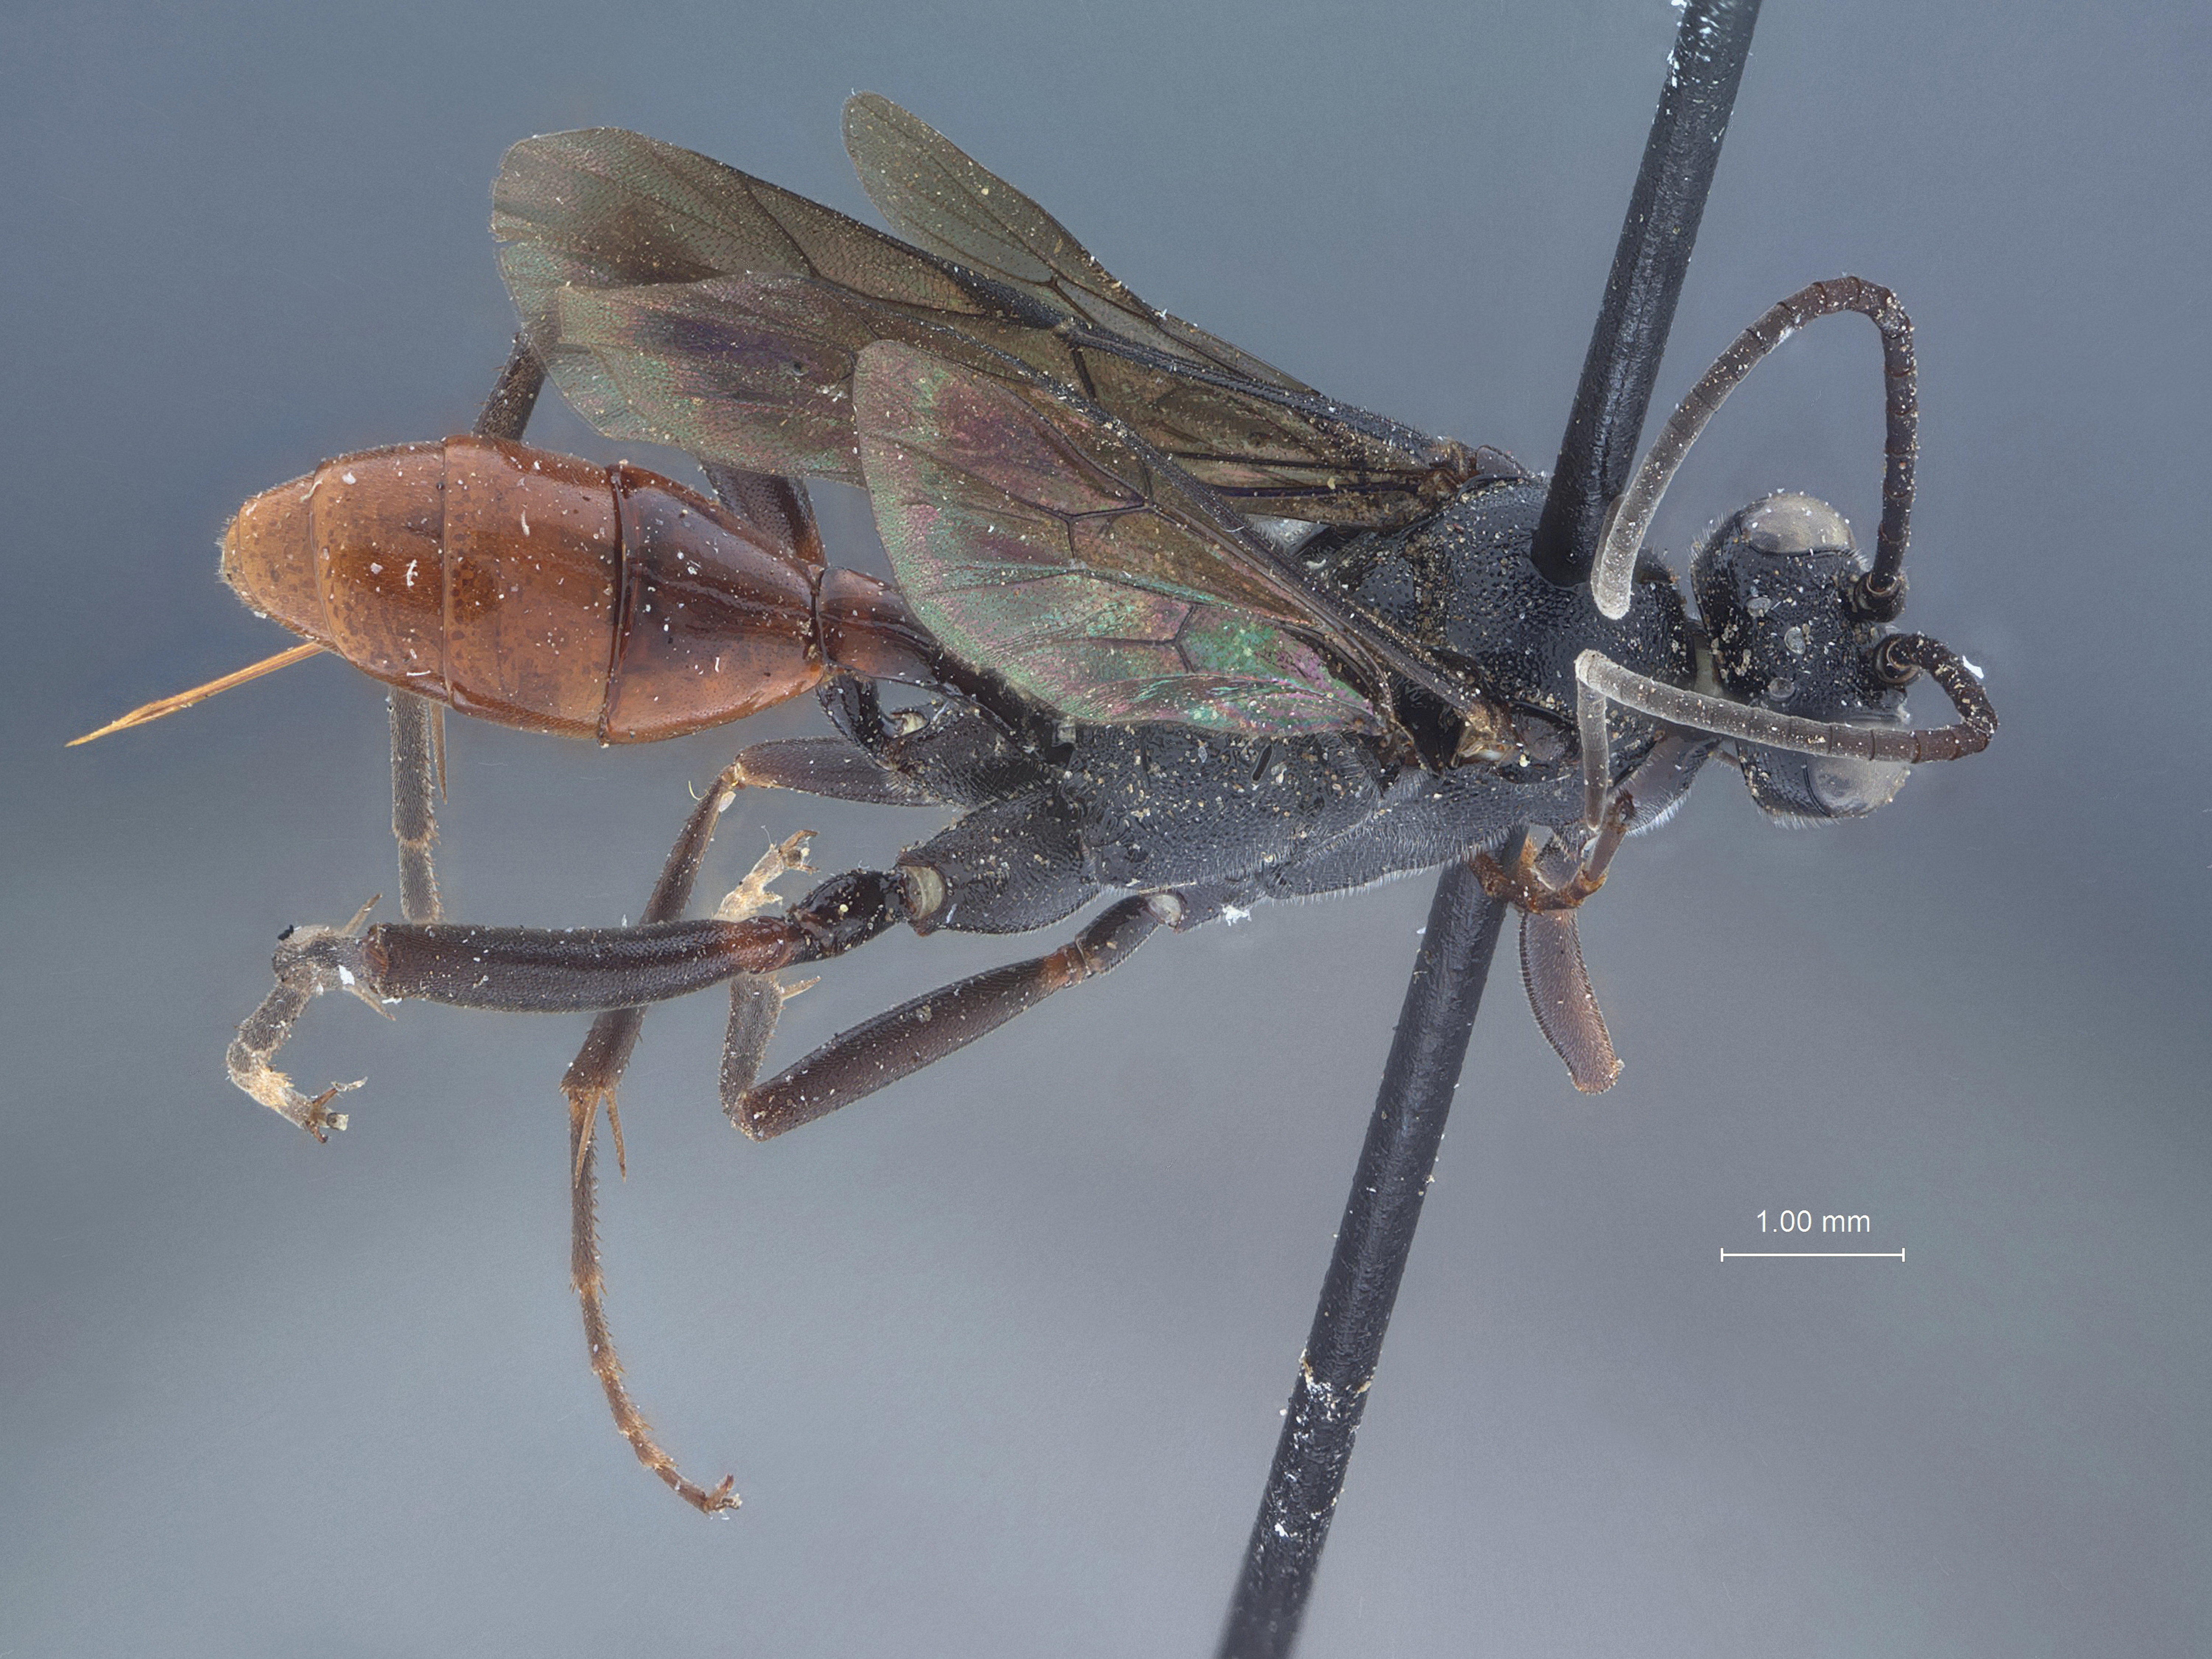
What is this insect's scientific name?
Trychosis atrorubens
